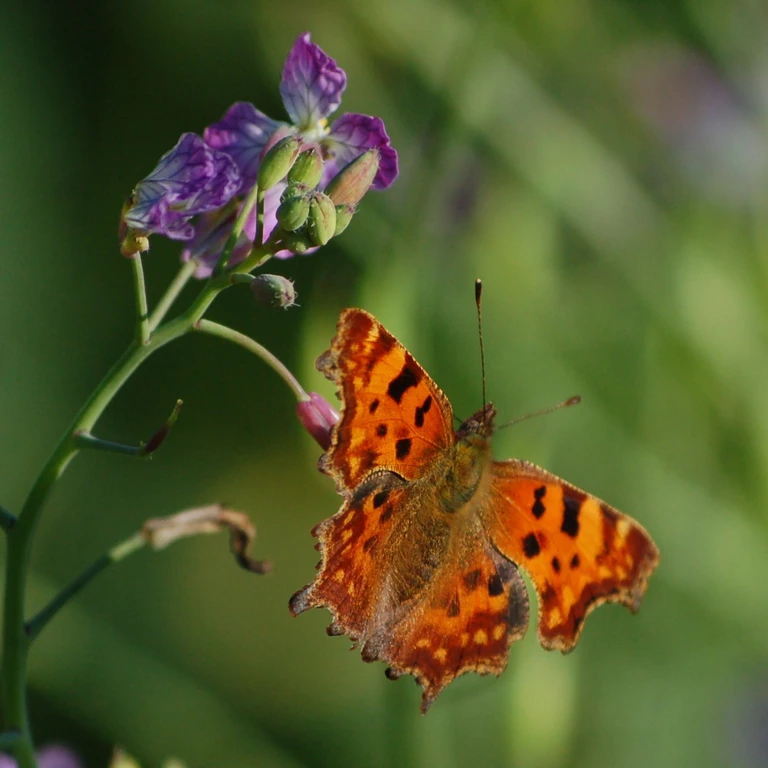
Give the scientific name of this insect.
Polygonia c-album
